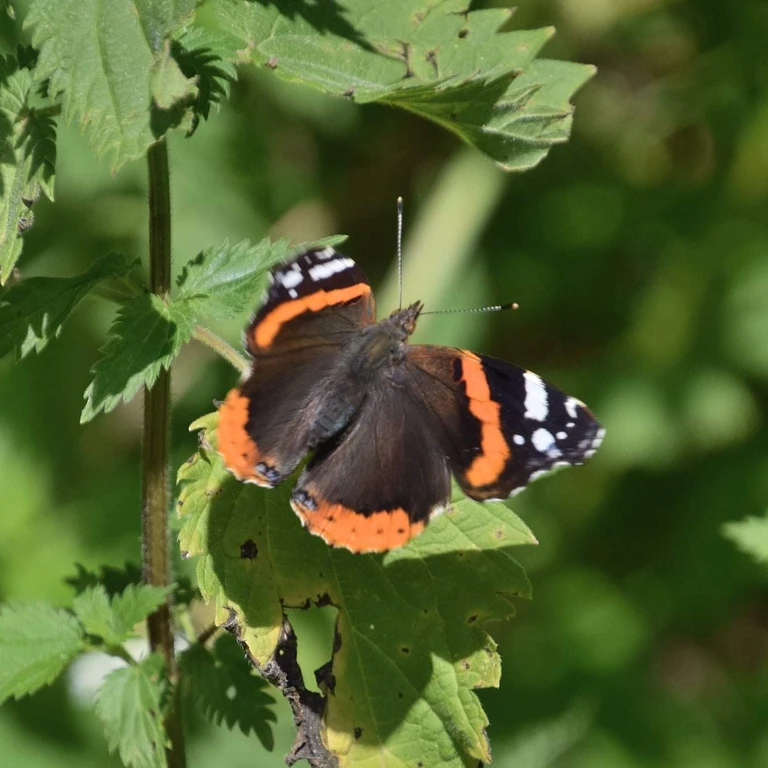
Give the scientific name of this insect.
Vanessa atalanta
